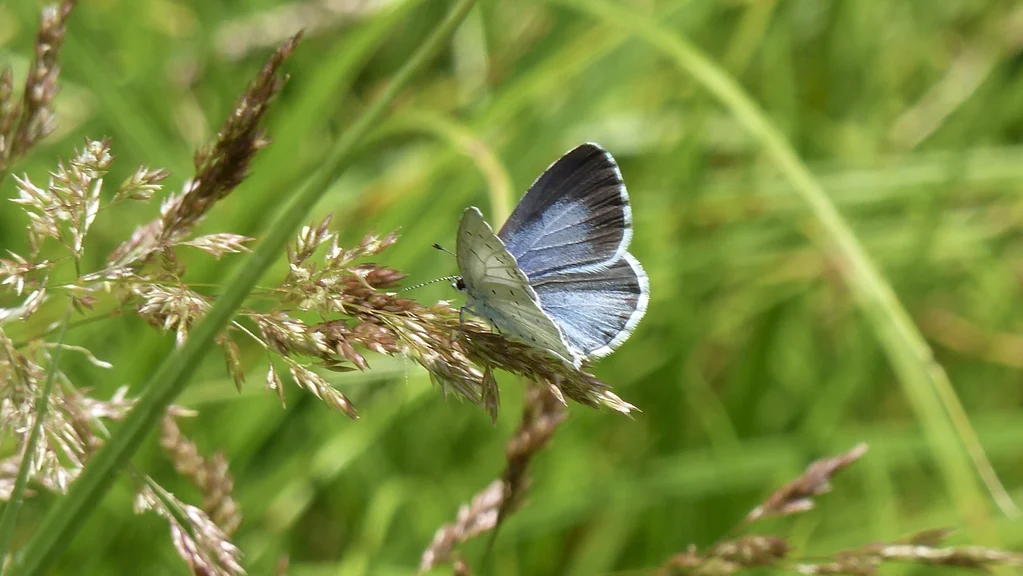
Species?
Celastrina argiolus
